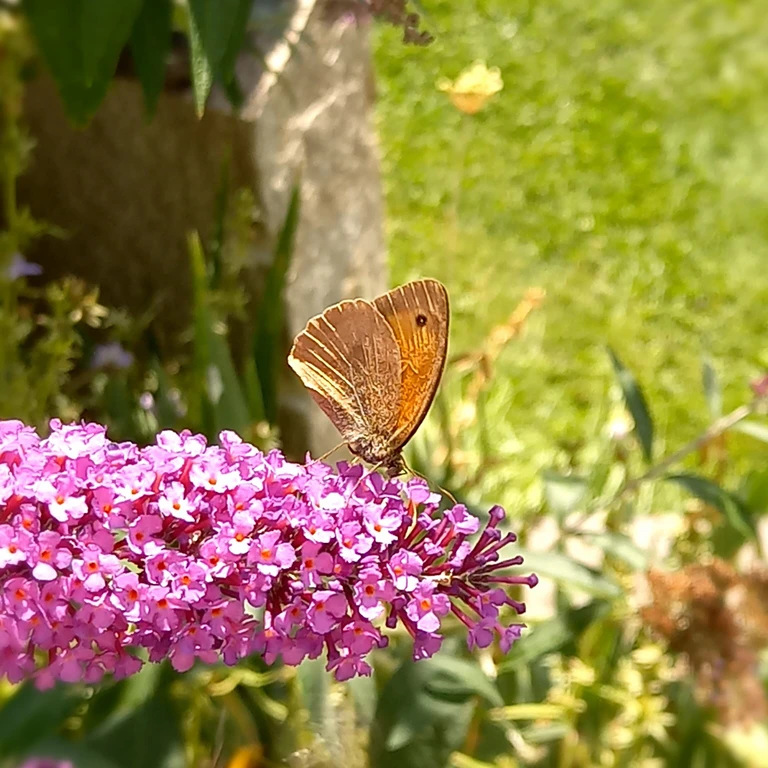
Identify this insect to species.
Maniola jurtina
